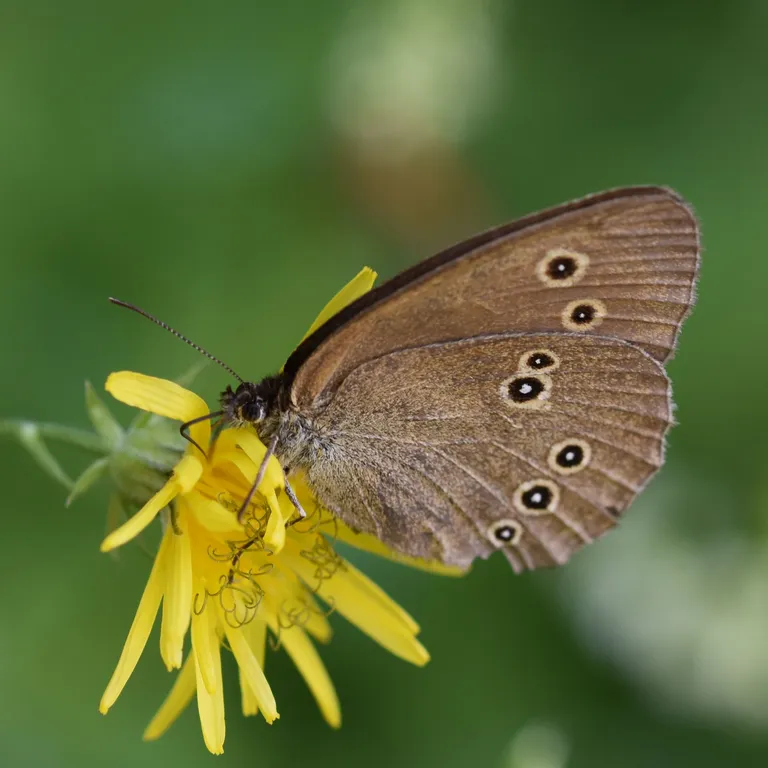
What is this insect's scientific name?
Aphantopus hyperantus
